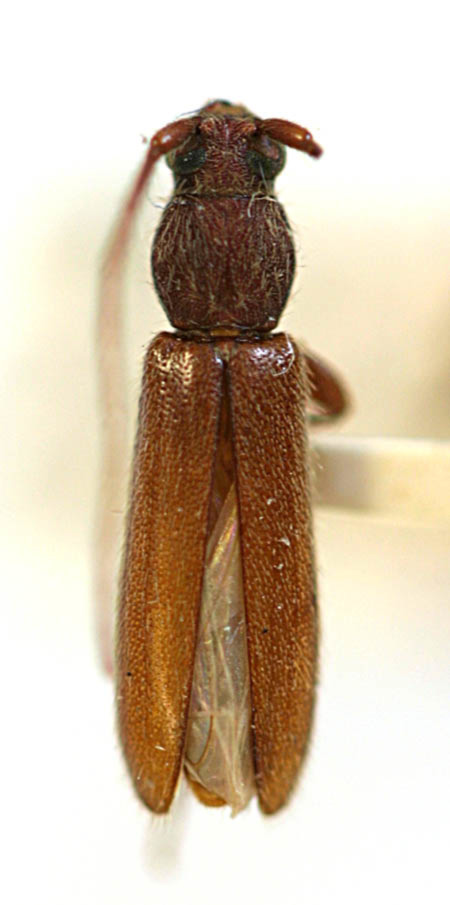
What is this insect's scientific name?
Geropa concolor (also Achryson aequicollis)
